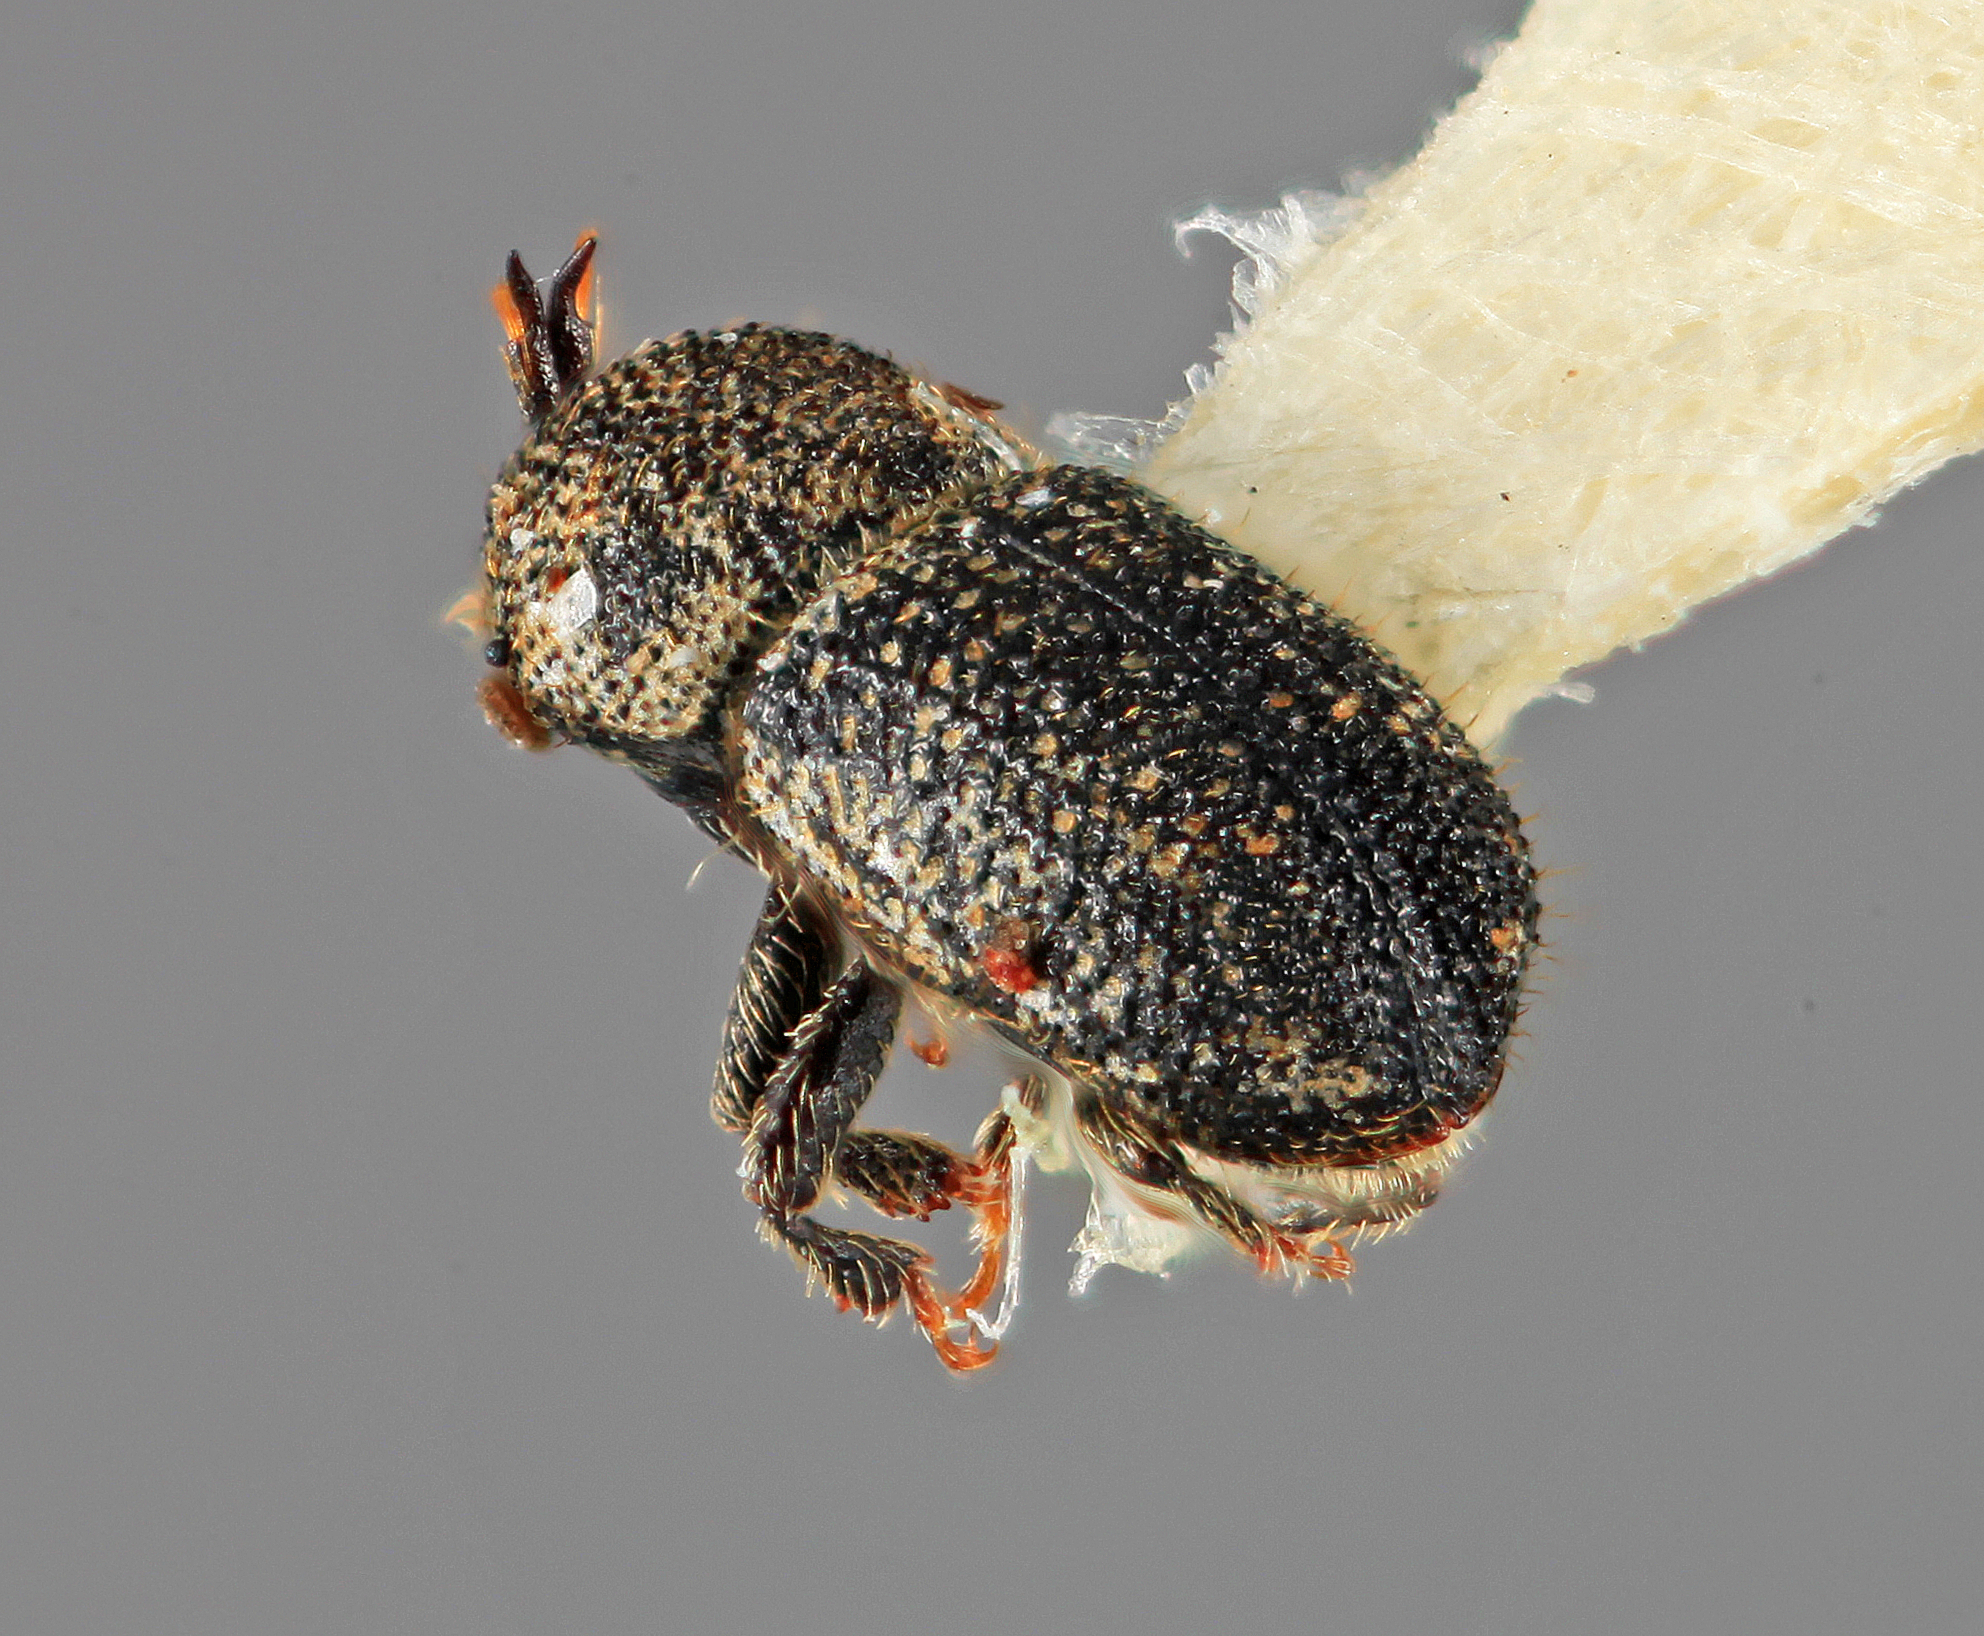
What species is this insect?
Cactopinus burjosi
